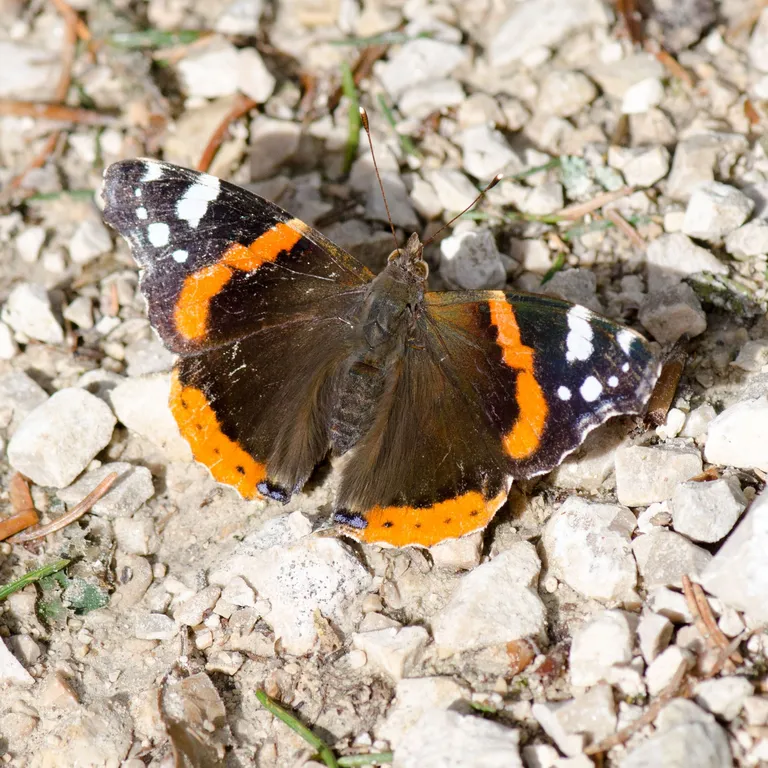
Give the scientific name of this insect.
Vanessa atalanta
